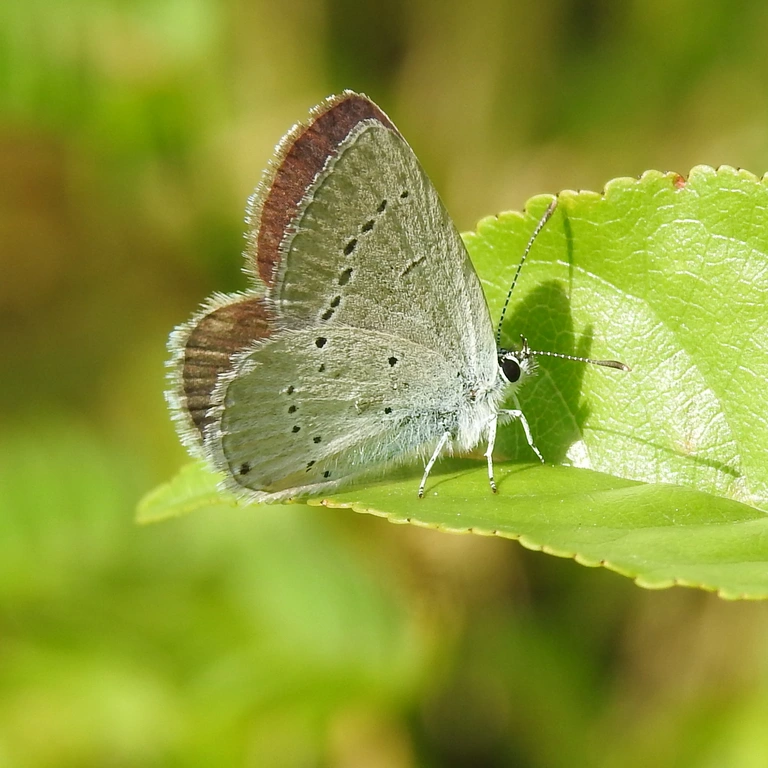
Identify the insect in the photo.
Cupido minimus
